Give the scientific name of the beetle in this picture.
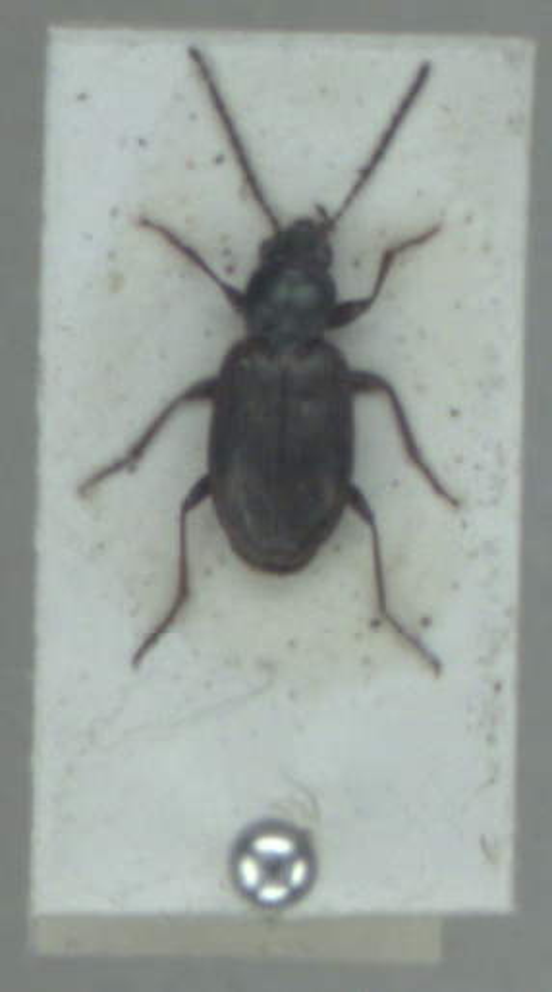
Bembidion dentellum
